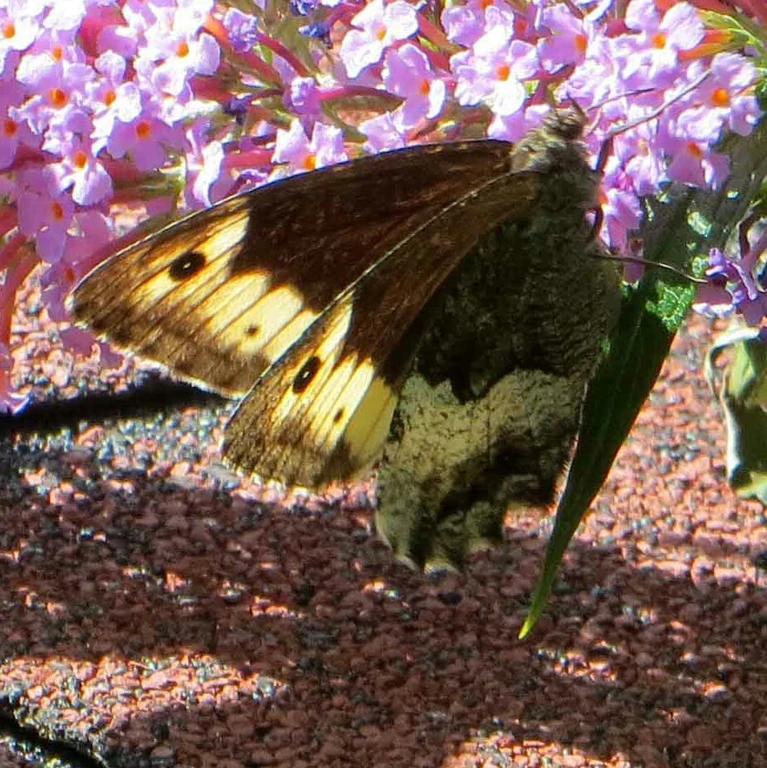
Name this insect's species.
Hipparchia alcyone
